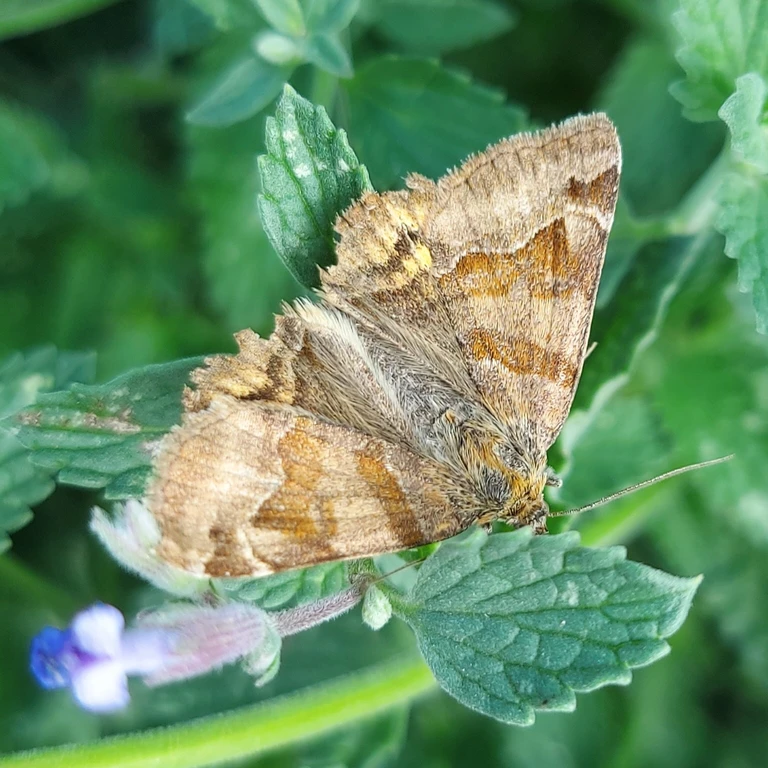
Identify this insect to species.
Euclidia glyphica
